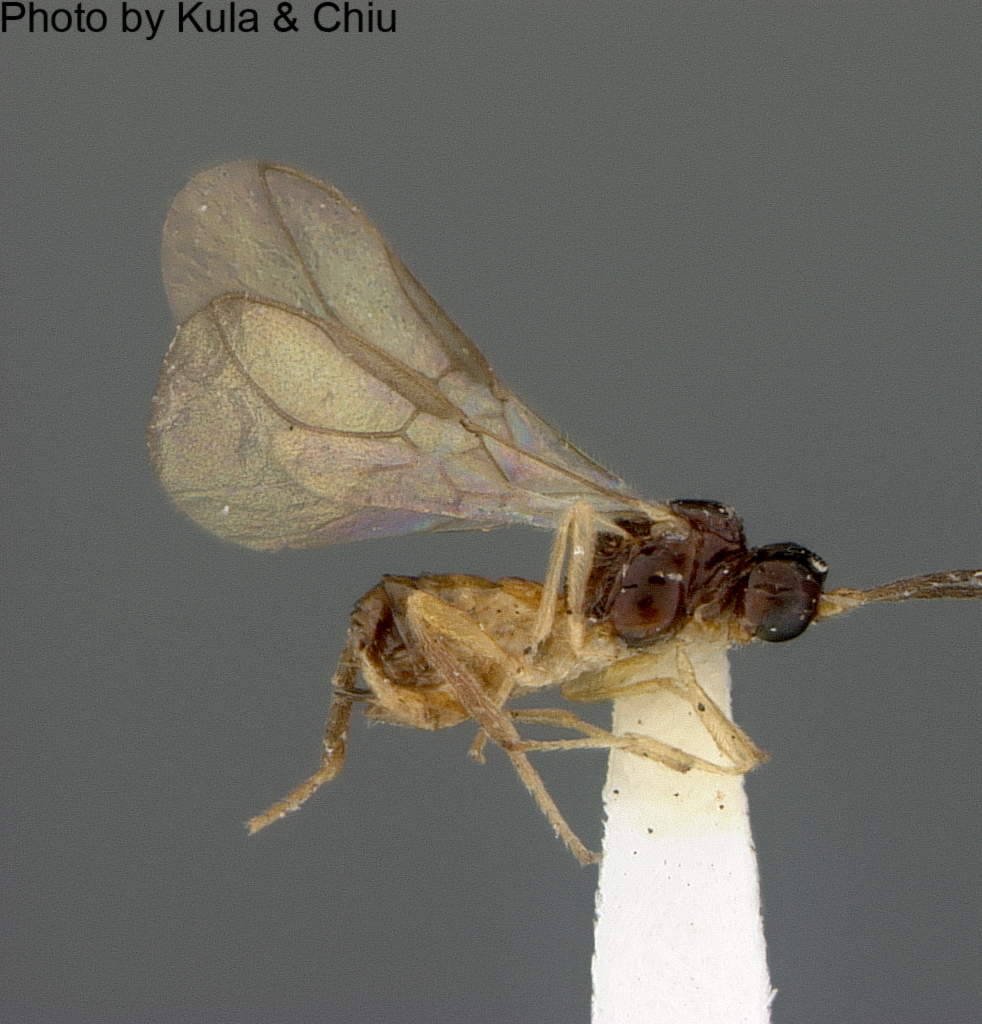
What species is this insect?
Dacnusa oscinidis
